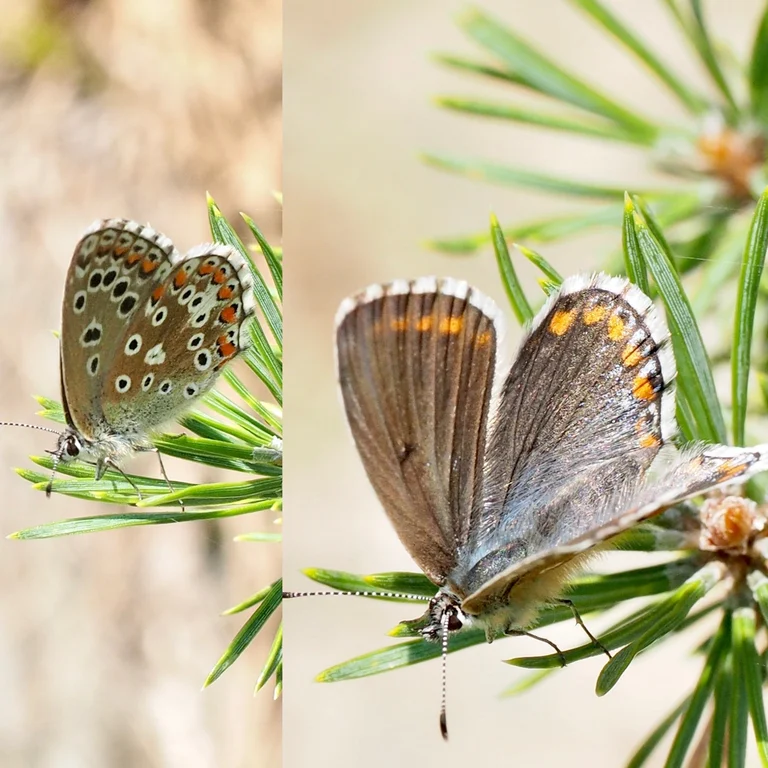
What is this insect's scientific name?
Lysandra bellargus
